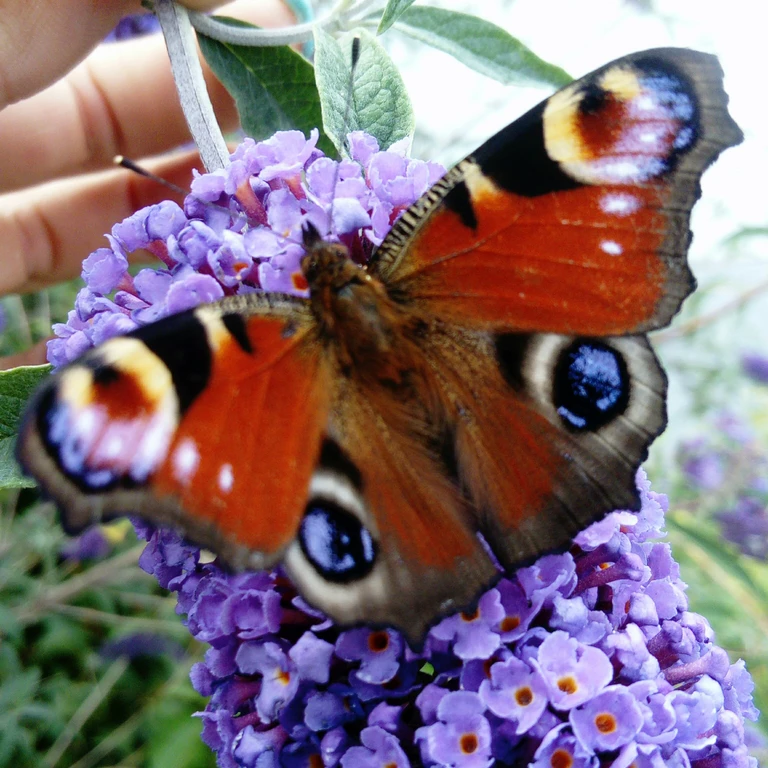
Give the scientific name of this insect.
Aglais io
